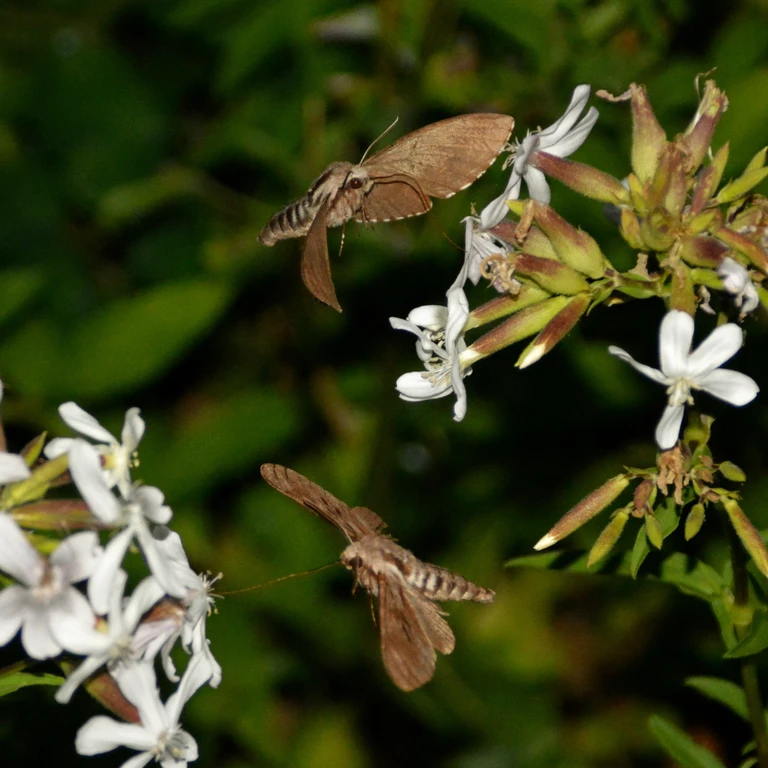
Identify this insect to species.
Sphinx pinastri
